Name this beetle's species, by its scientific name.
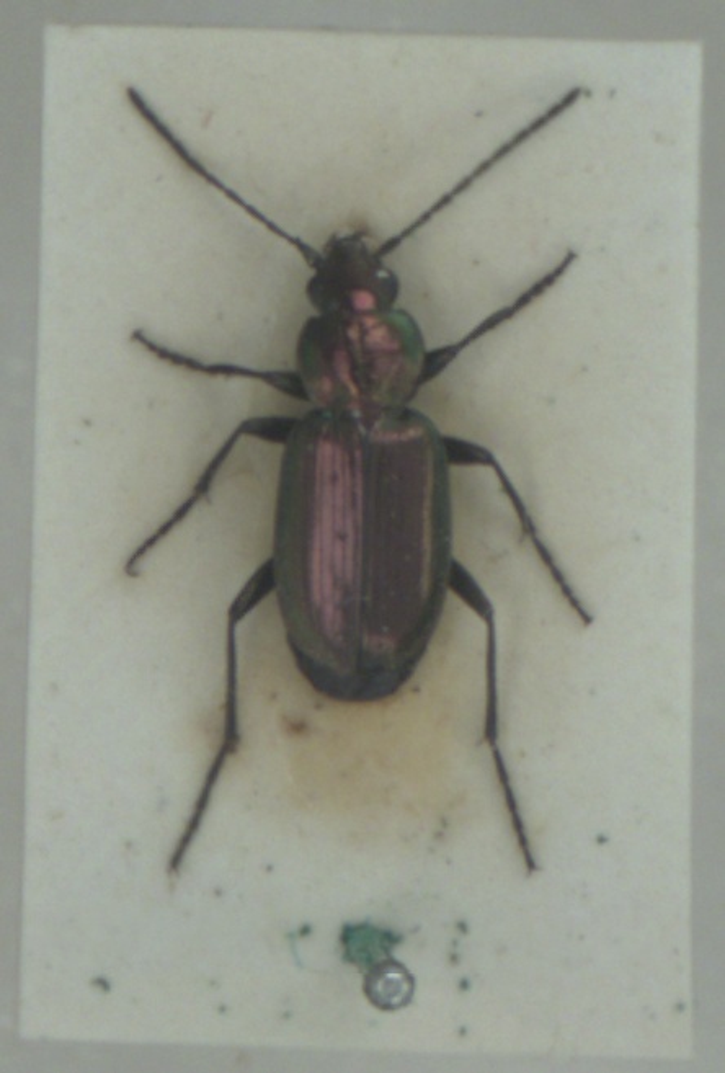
Agonum ericeti
